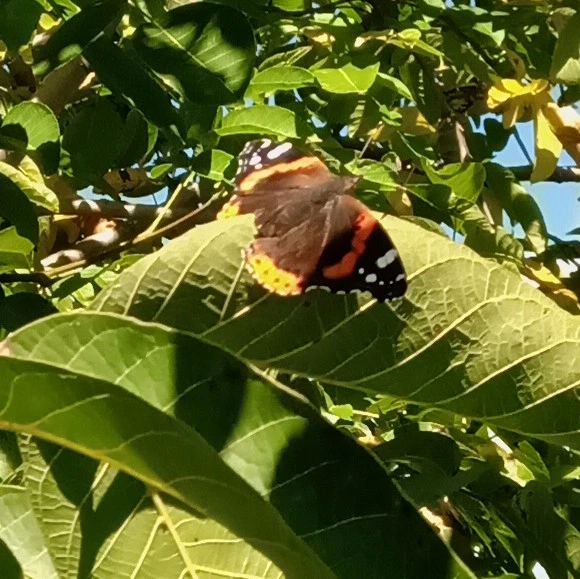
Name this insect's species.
Vanessa atalanta
